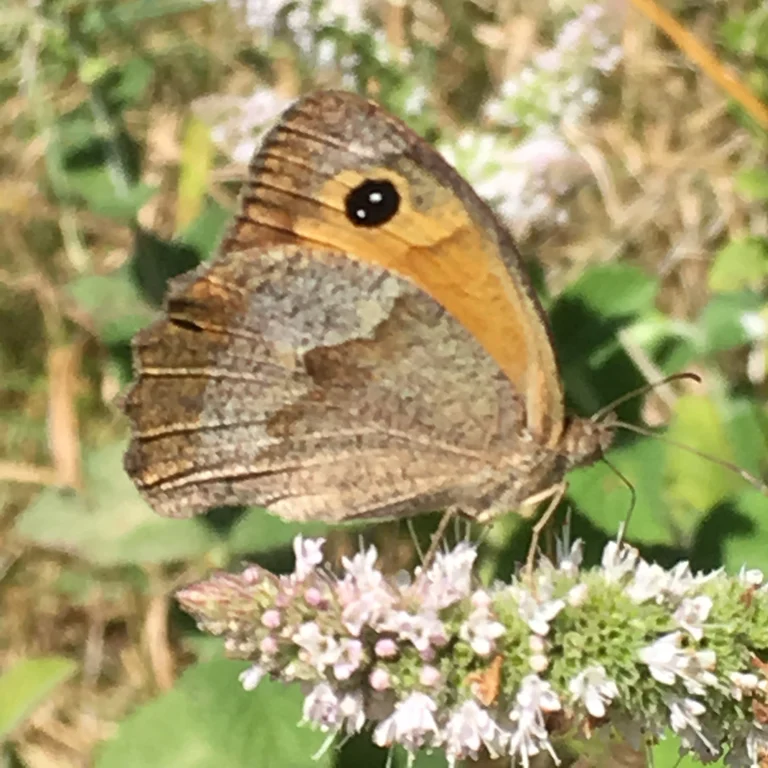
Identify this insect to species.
Maniola jurtina
